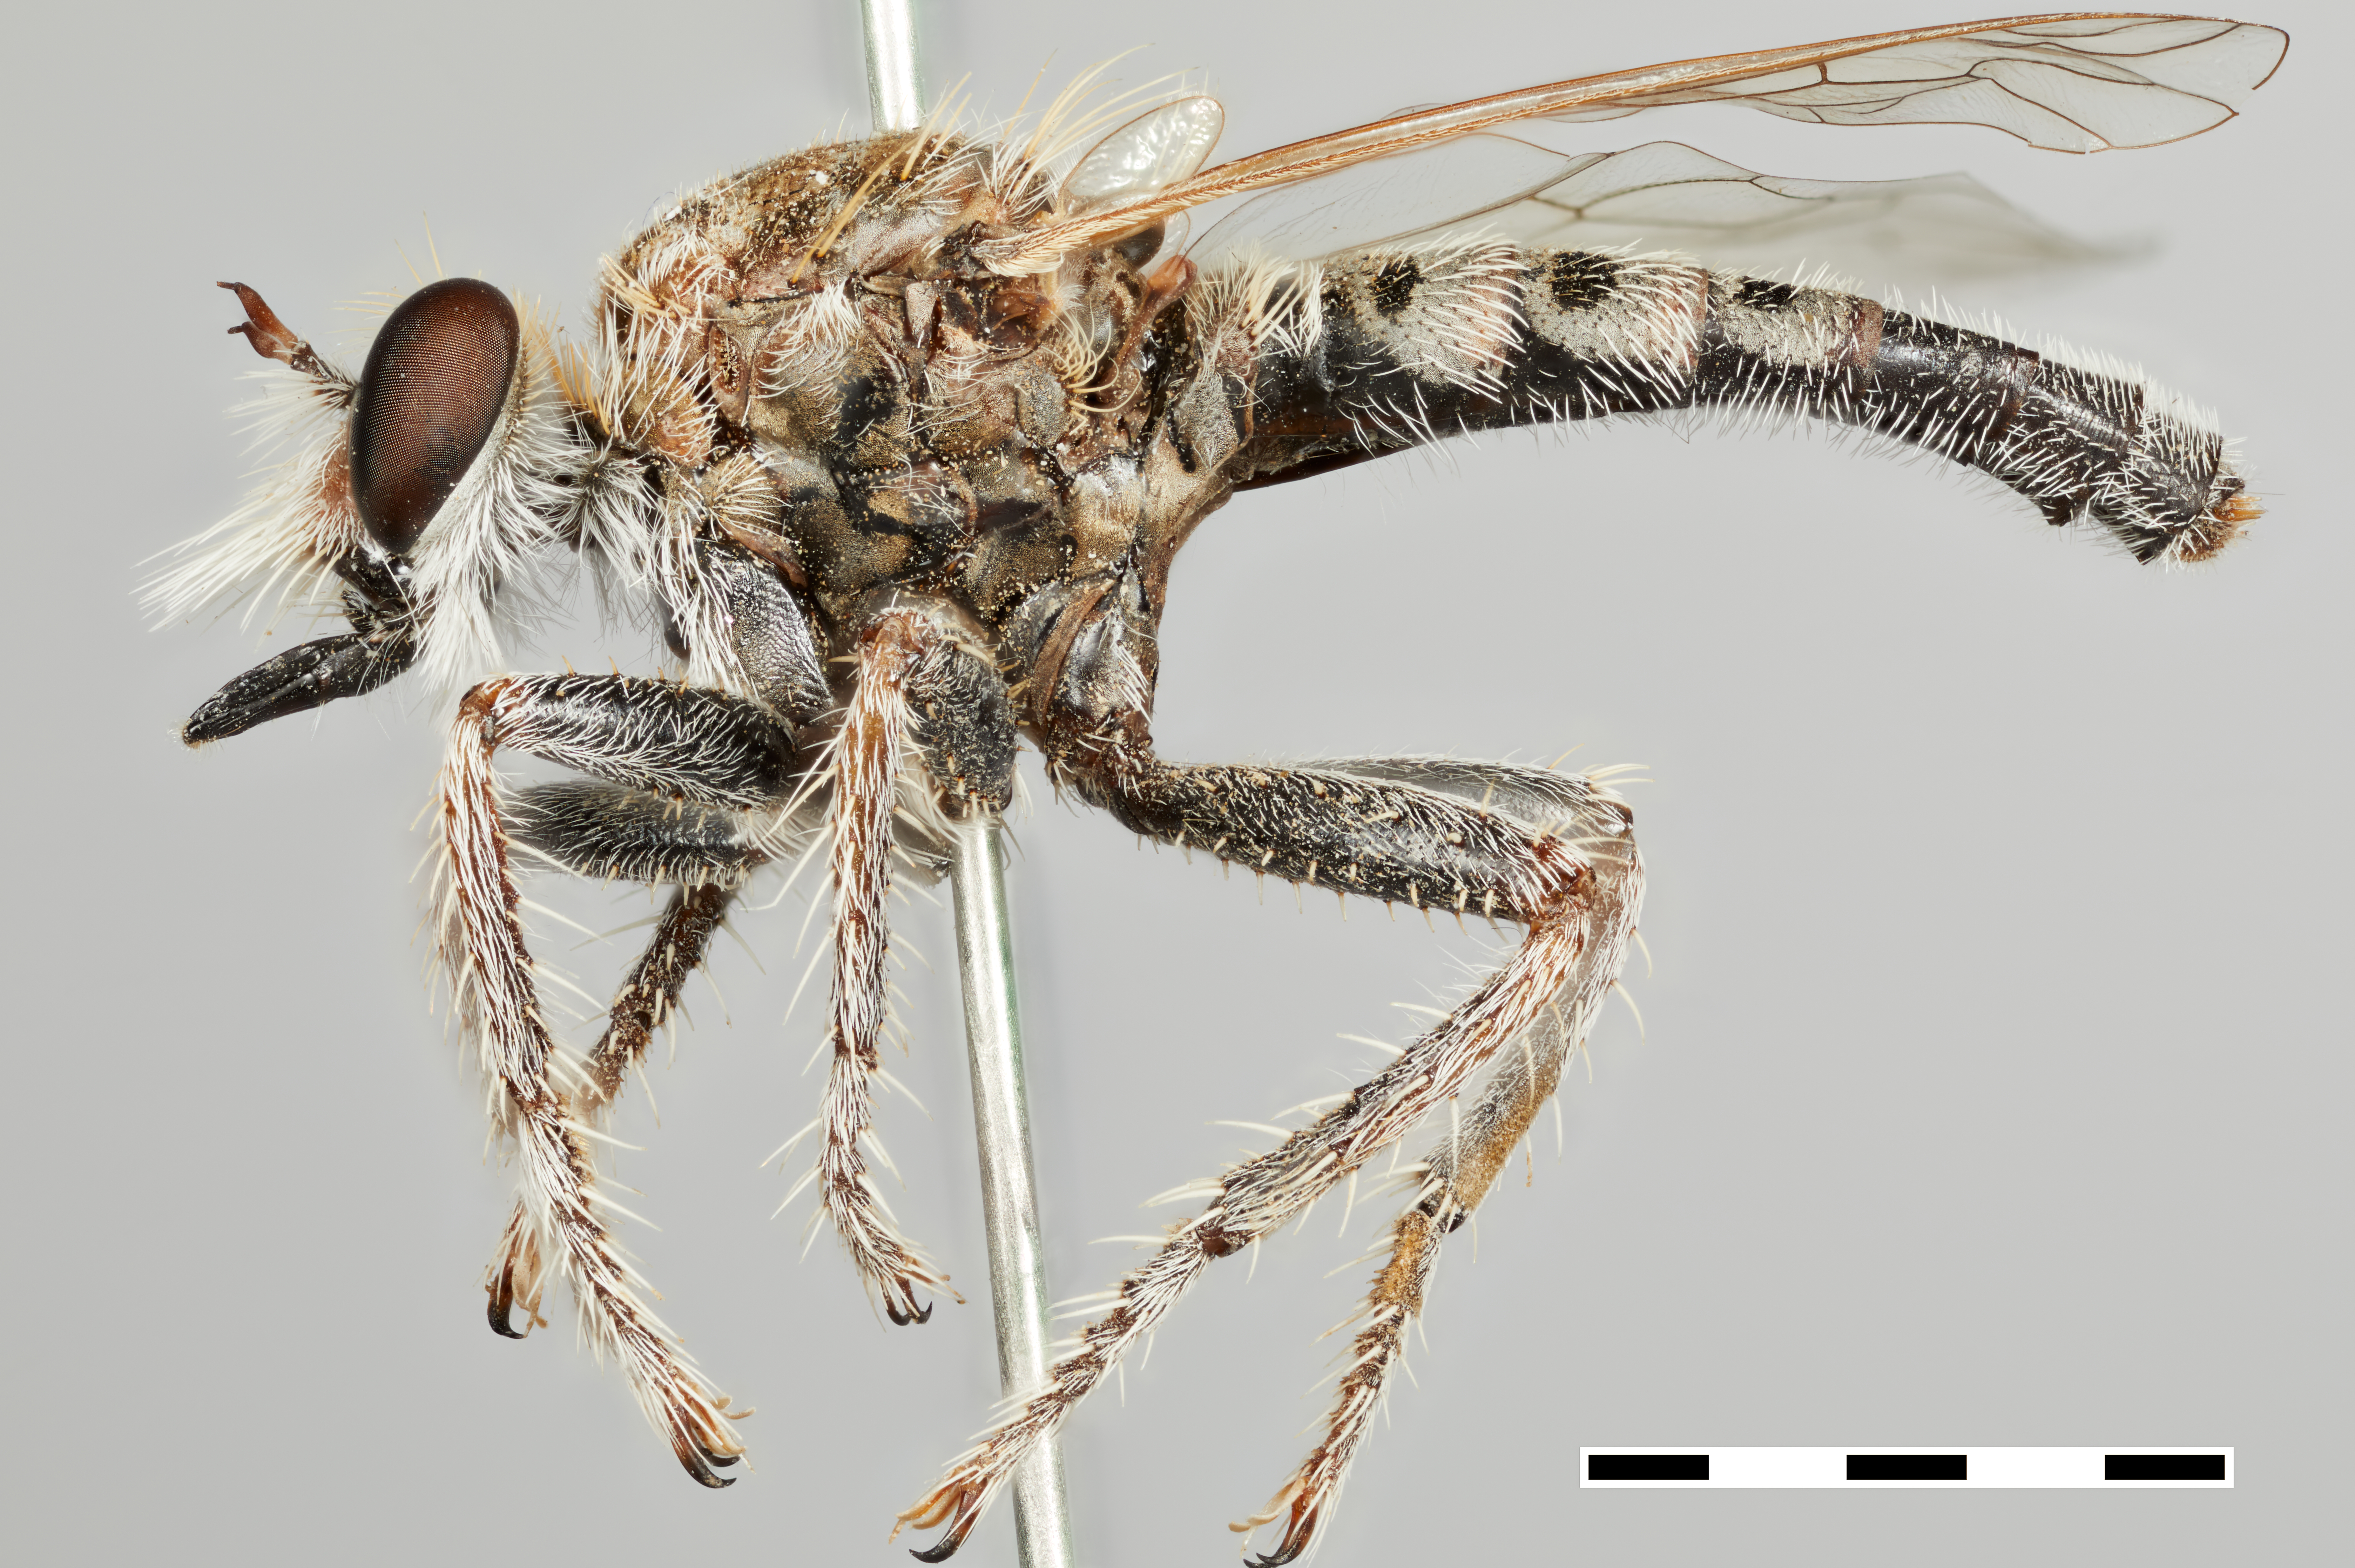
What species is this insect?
Remotomyia brunales
